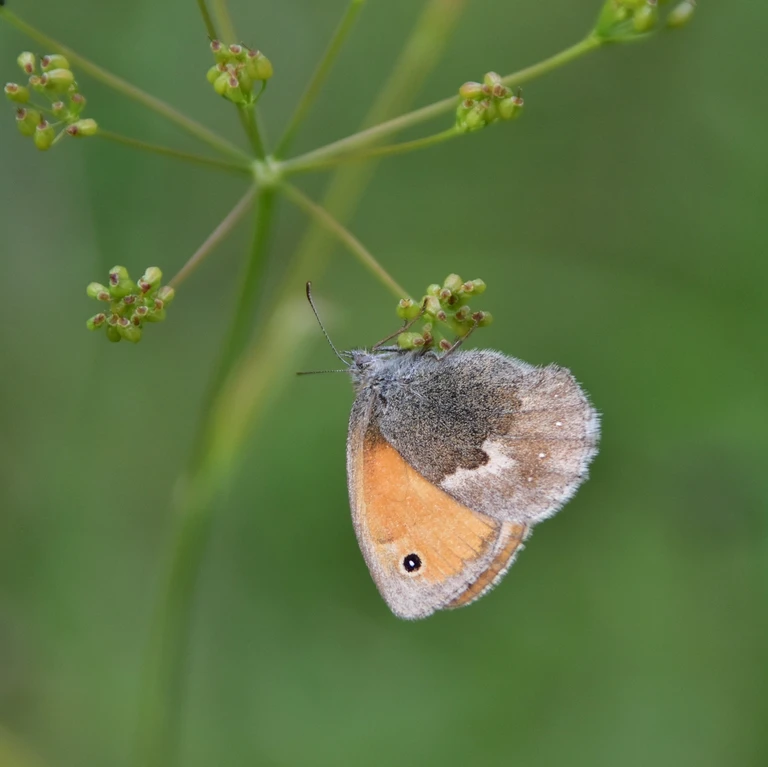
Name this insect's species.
Coenonympha pamphilus
